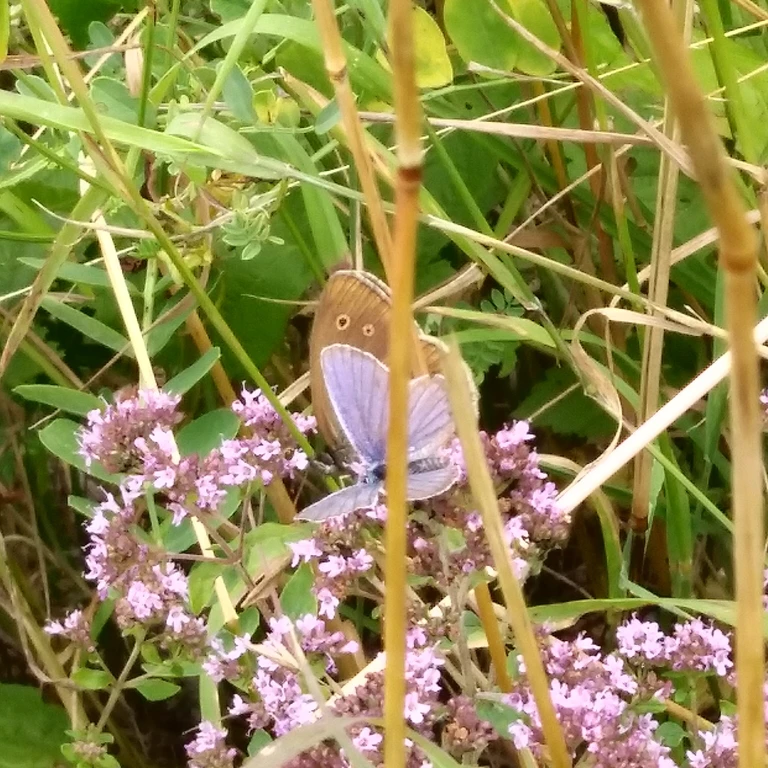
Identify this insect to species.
Polyommatus icarus
